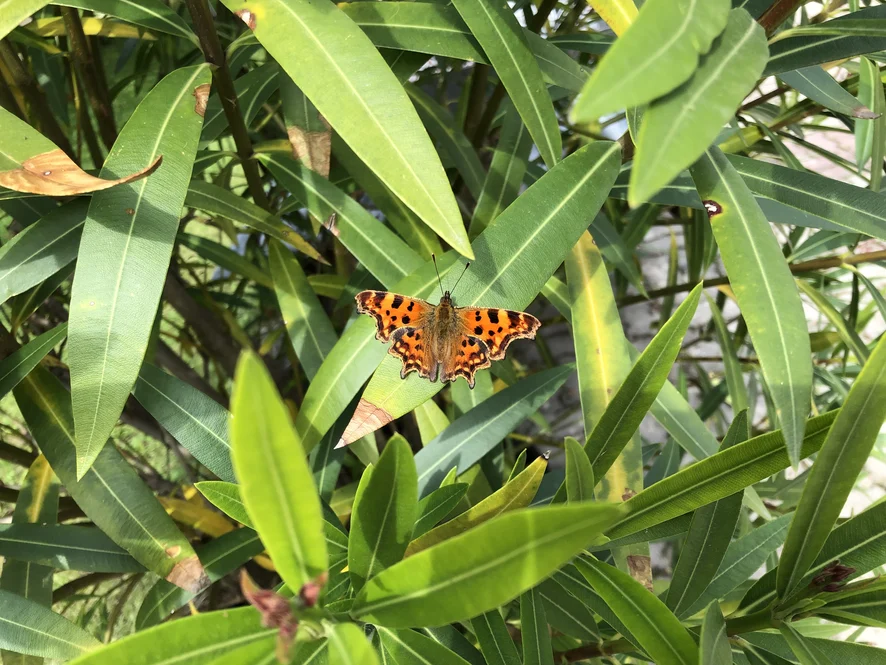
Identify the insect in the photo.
Polygonia c-album
